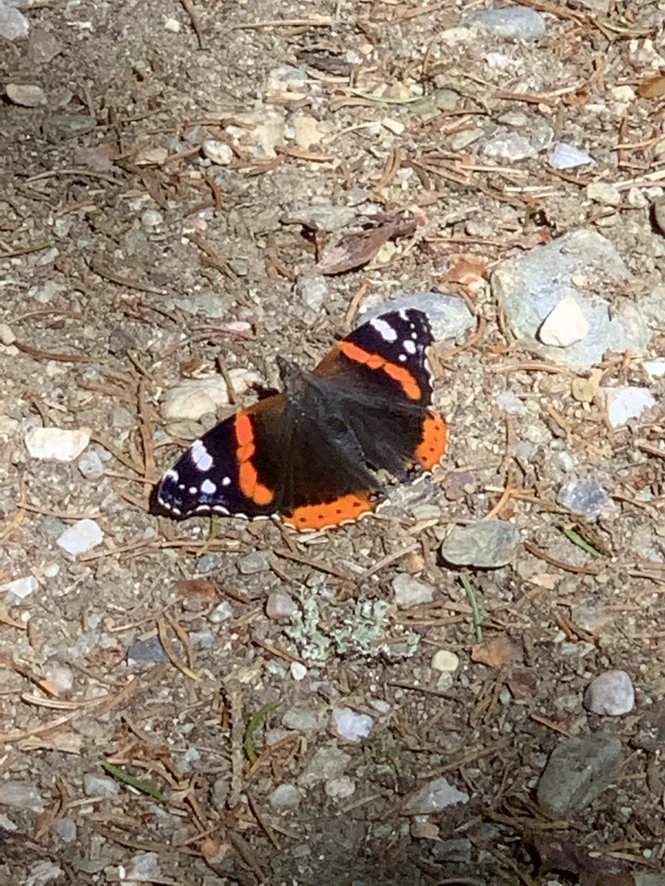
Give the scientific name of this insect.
Vanessa atalanta
